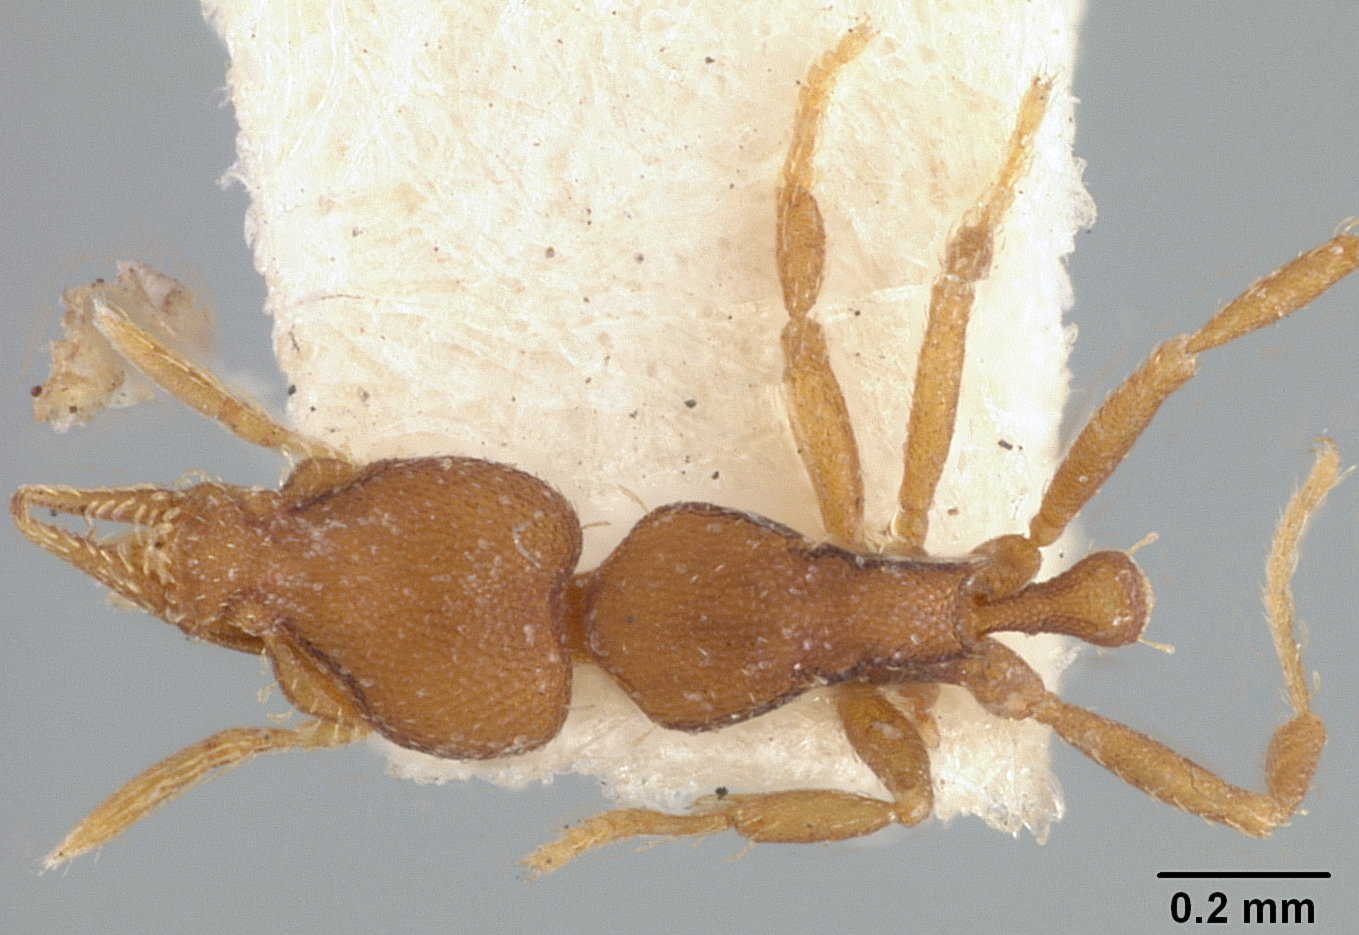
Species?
Neostruma zeteki
